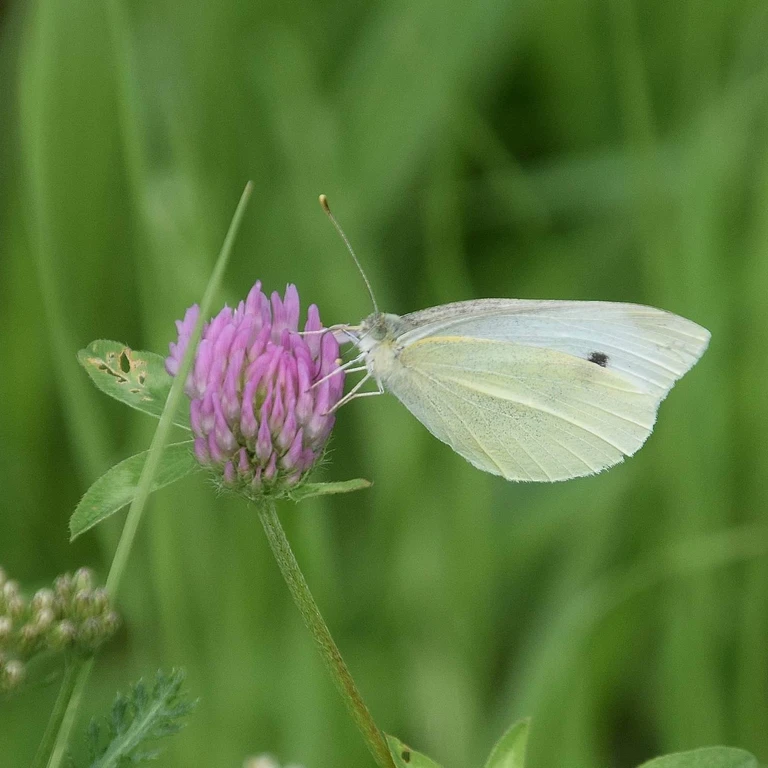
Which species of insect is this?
Pieris rapae
